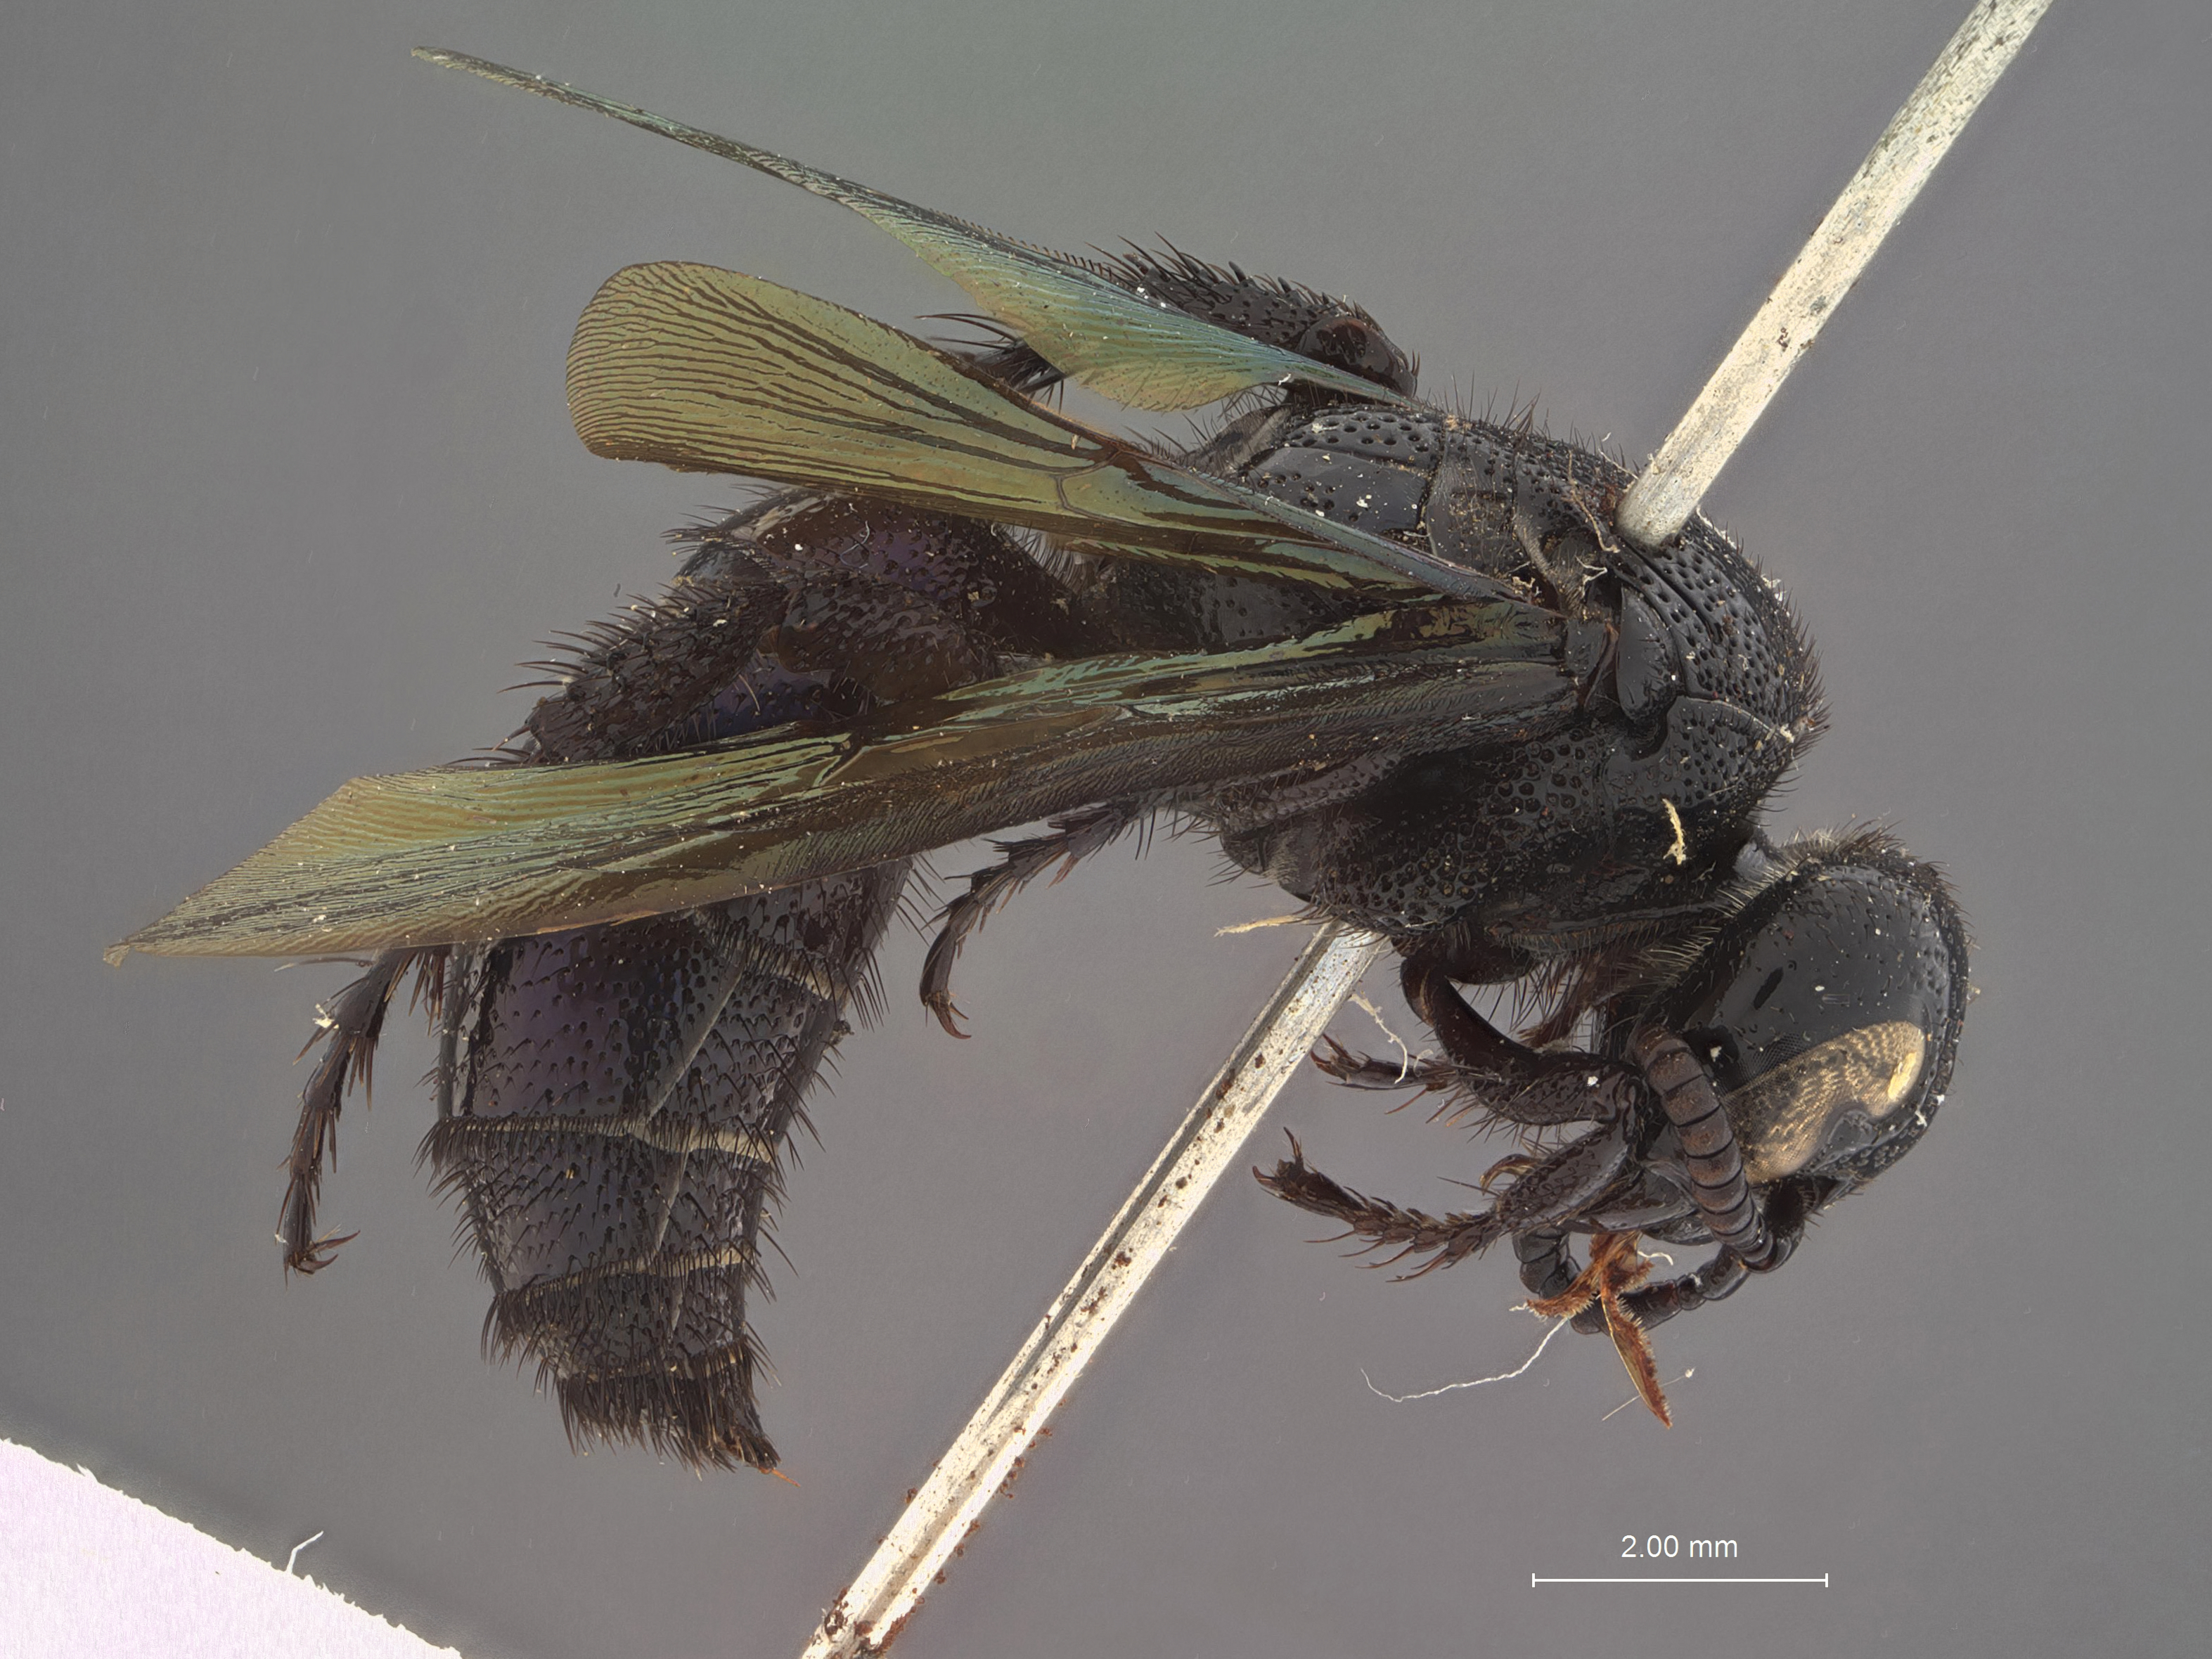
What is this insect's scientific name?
Triscolia bellina
